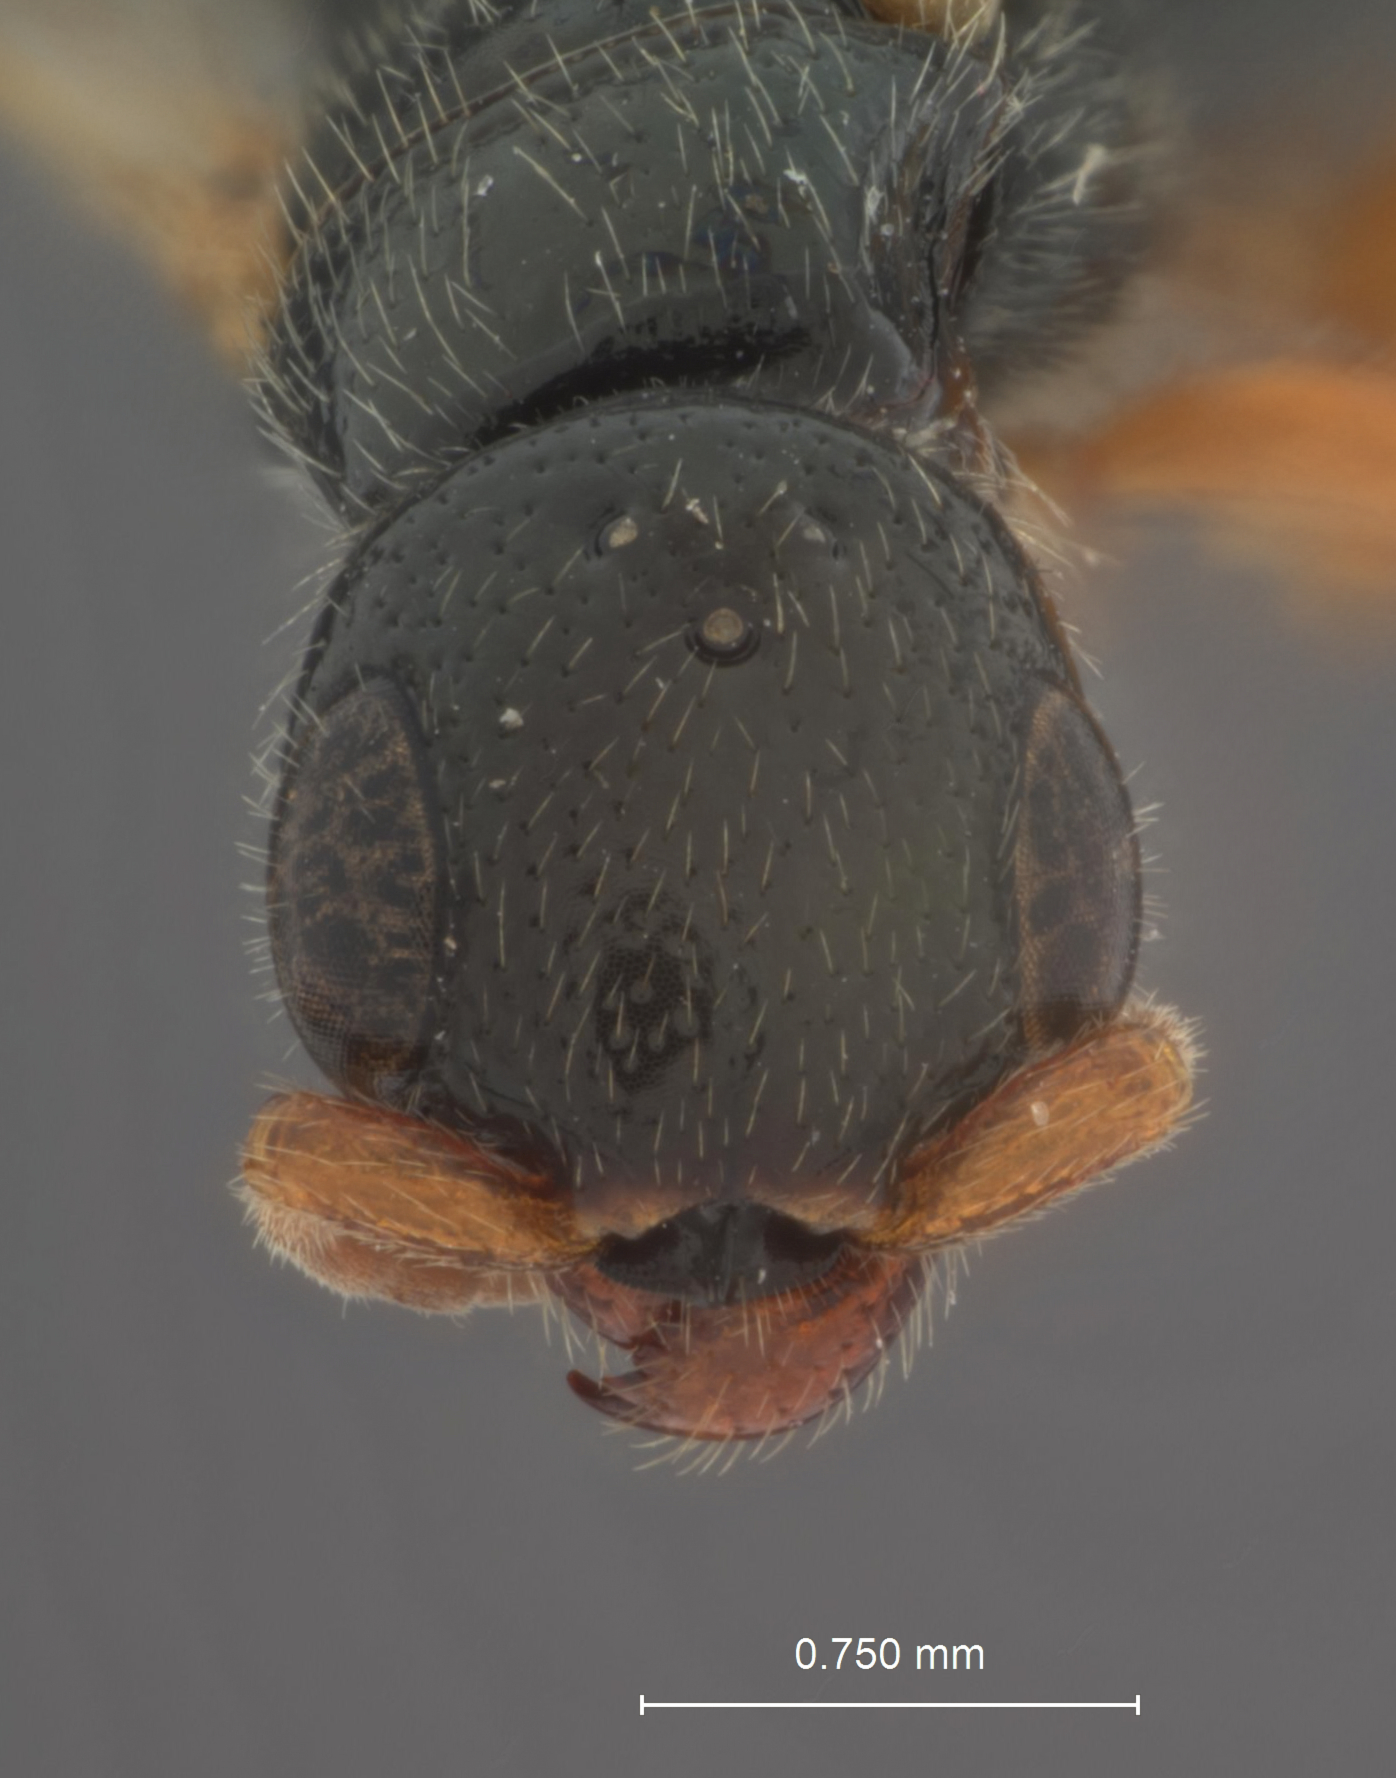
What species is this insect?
Anisepyris arizonicus
